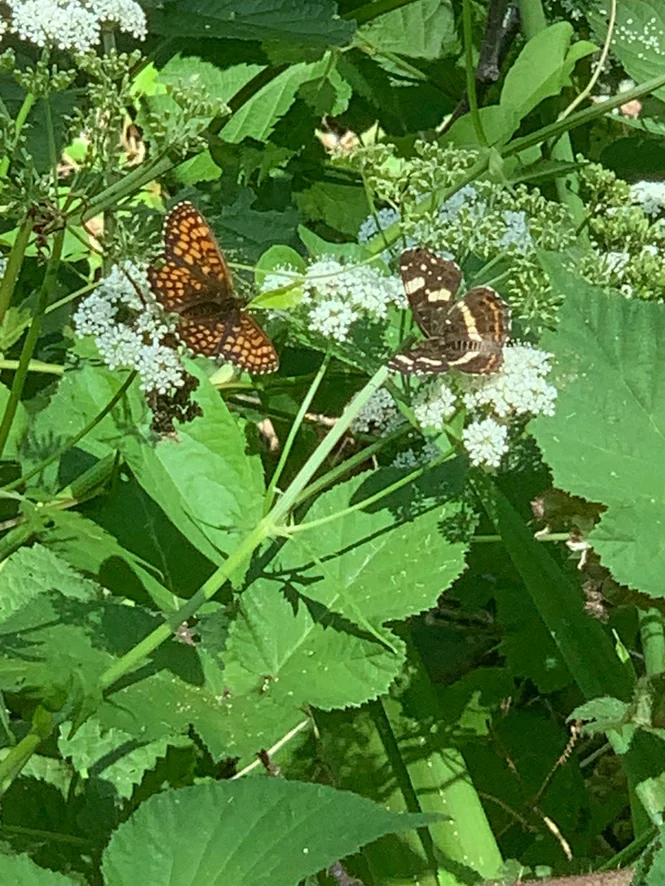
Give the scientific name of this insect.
Araschnia levana
